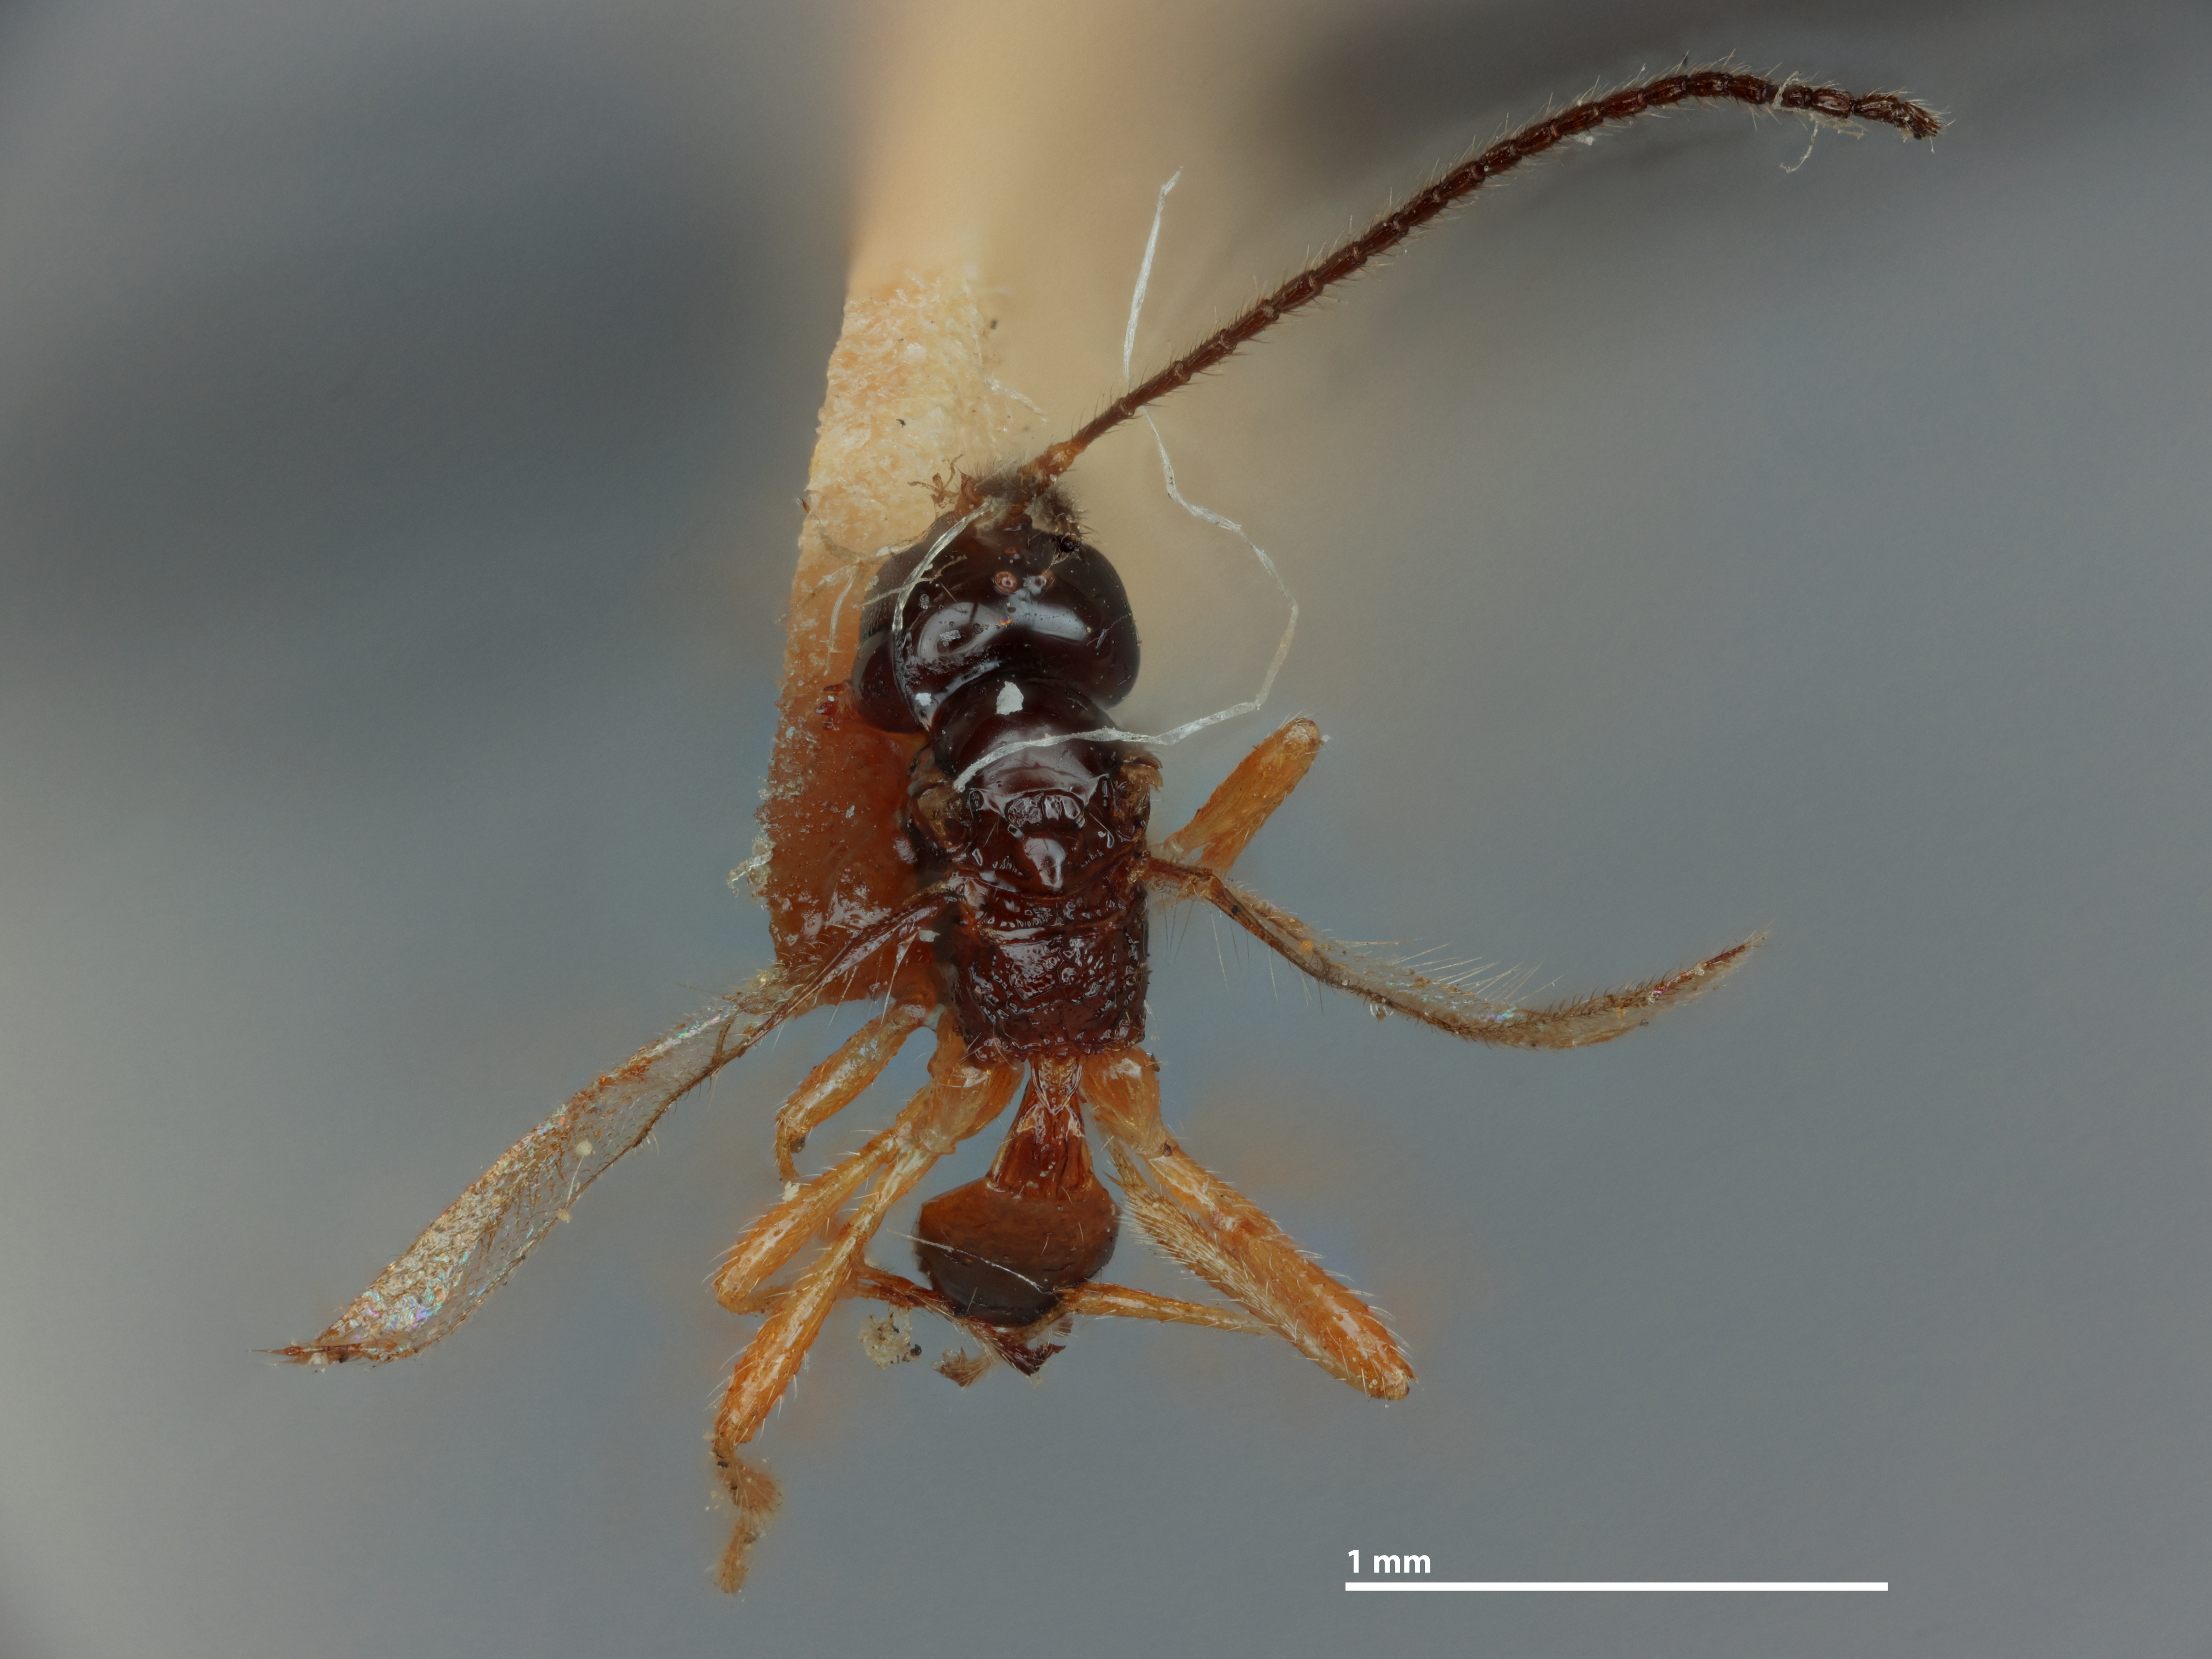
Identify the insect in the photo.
Aspilota parvistigma
